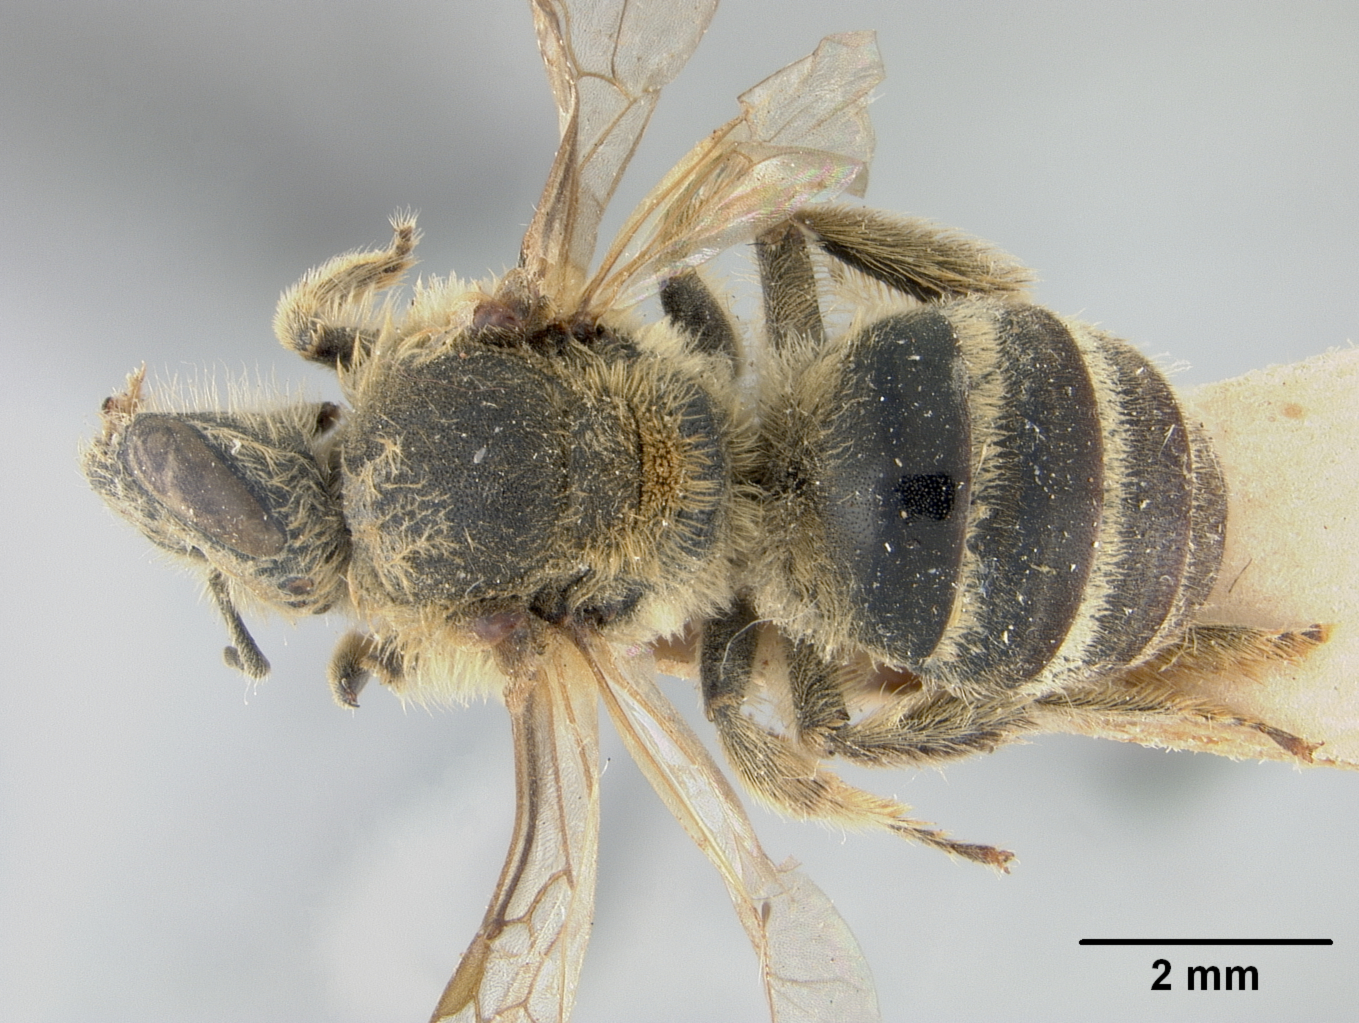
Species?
Halictus basicirus
